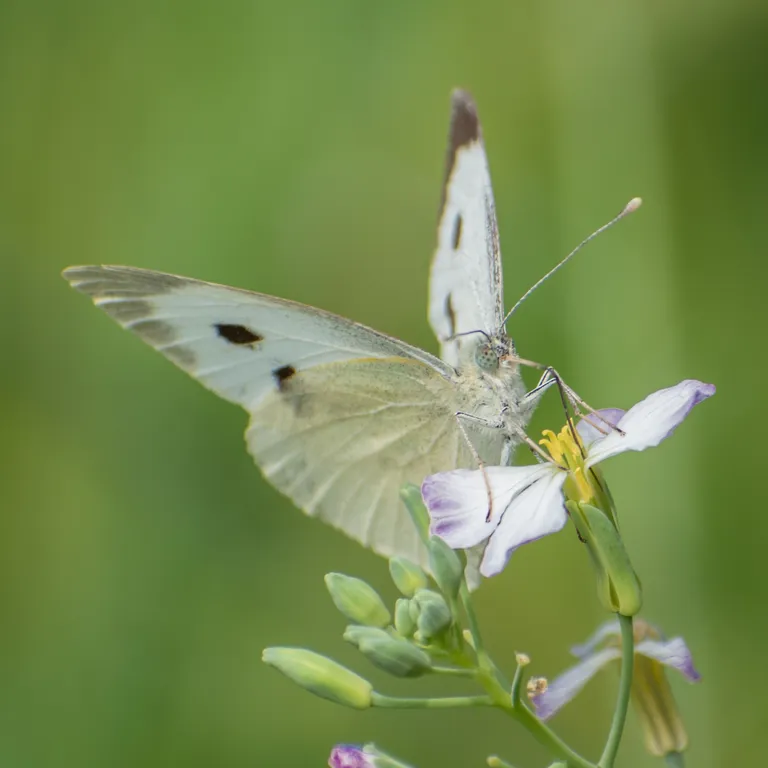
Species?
Pieris brassicae
